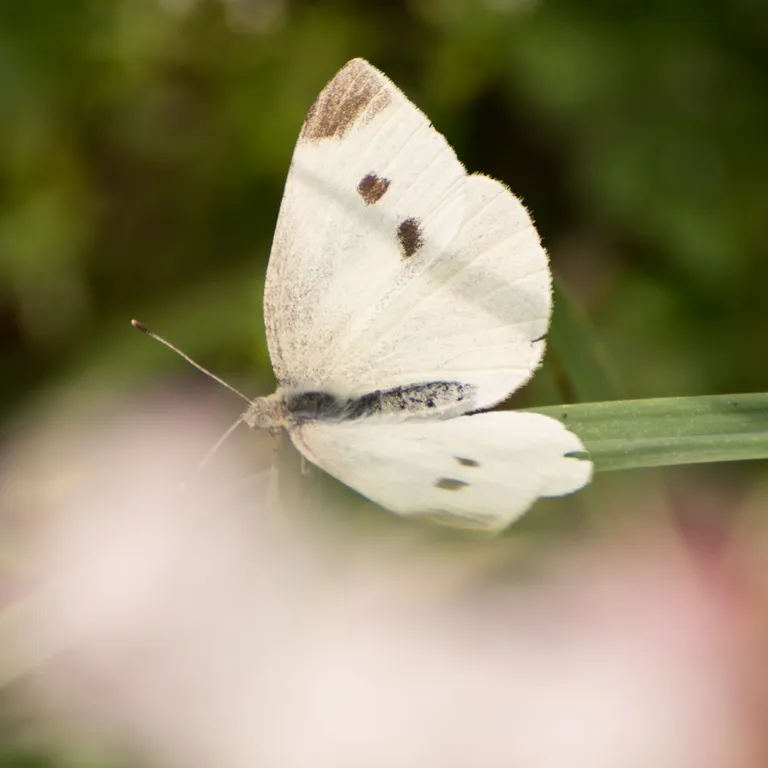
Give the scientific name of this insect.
Pieris rapae
